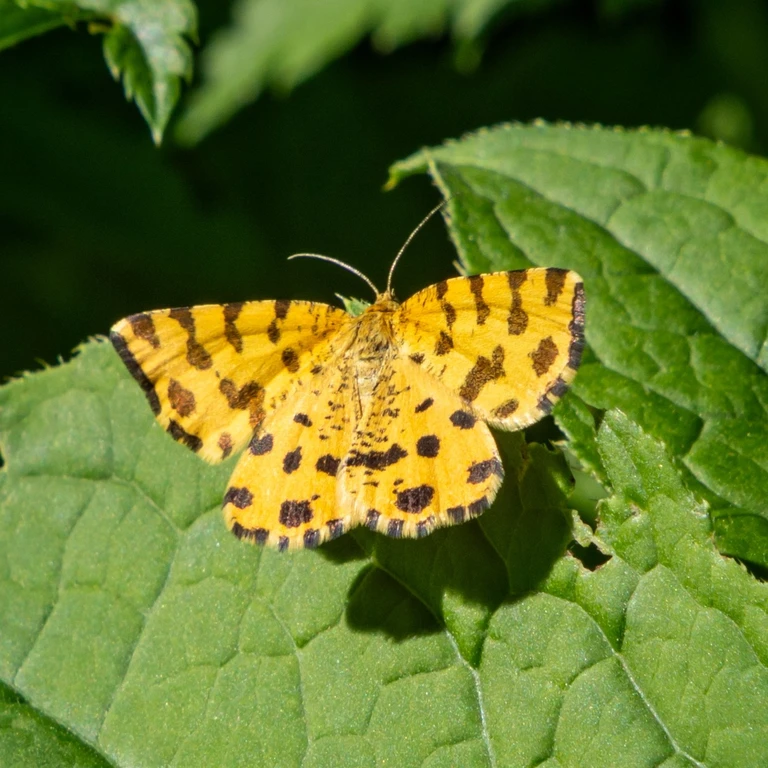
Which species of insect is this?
Pseudopanthera macularia
